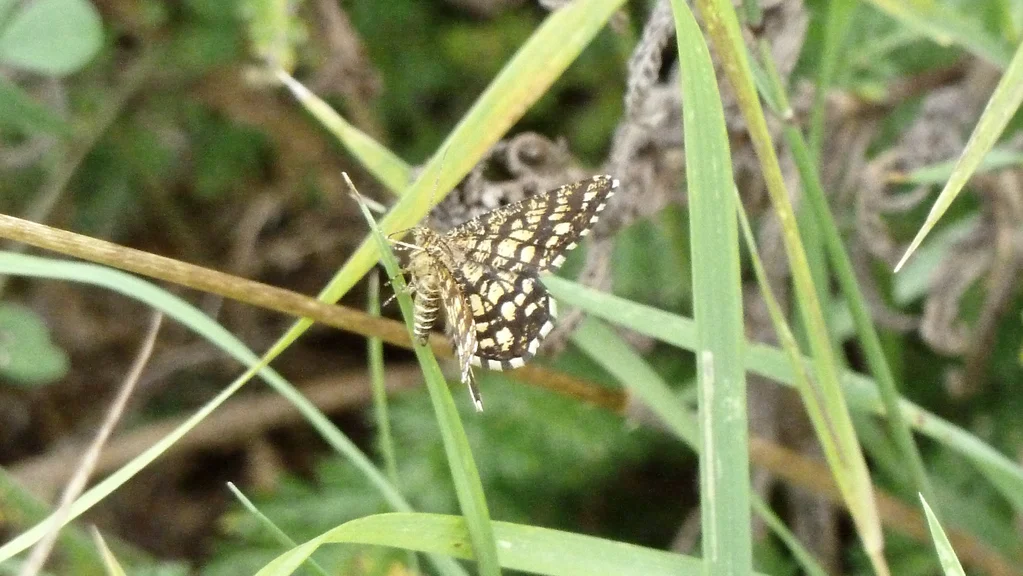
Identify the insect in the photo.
Chiasmia clathrata
